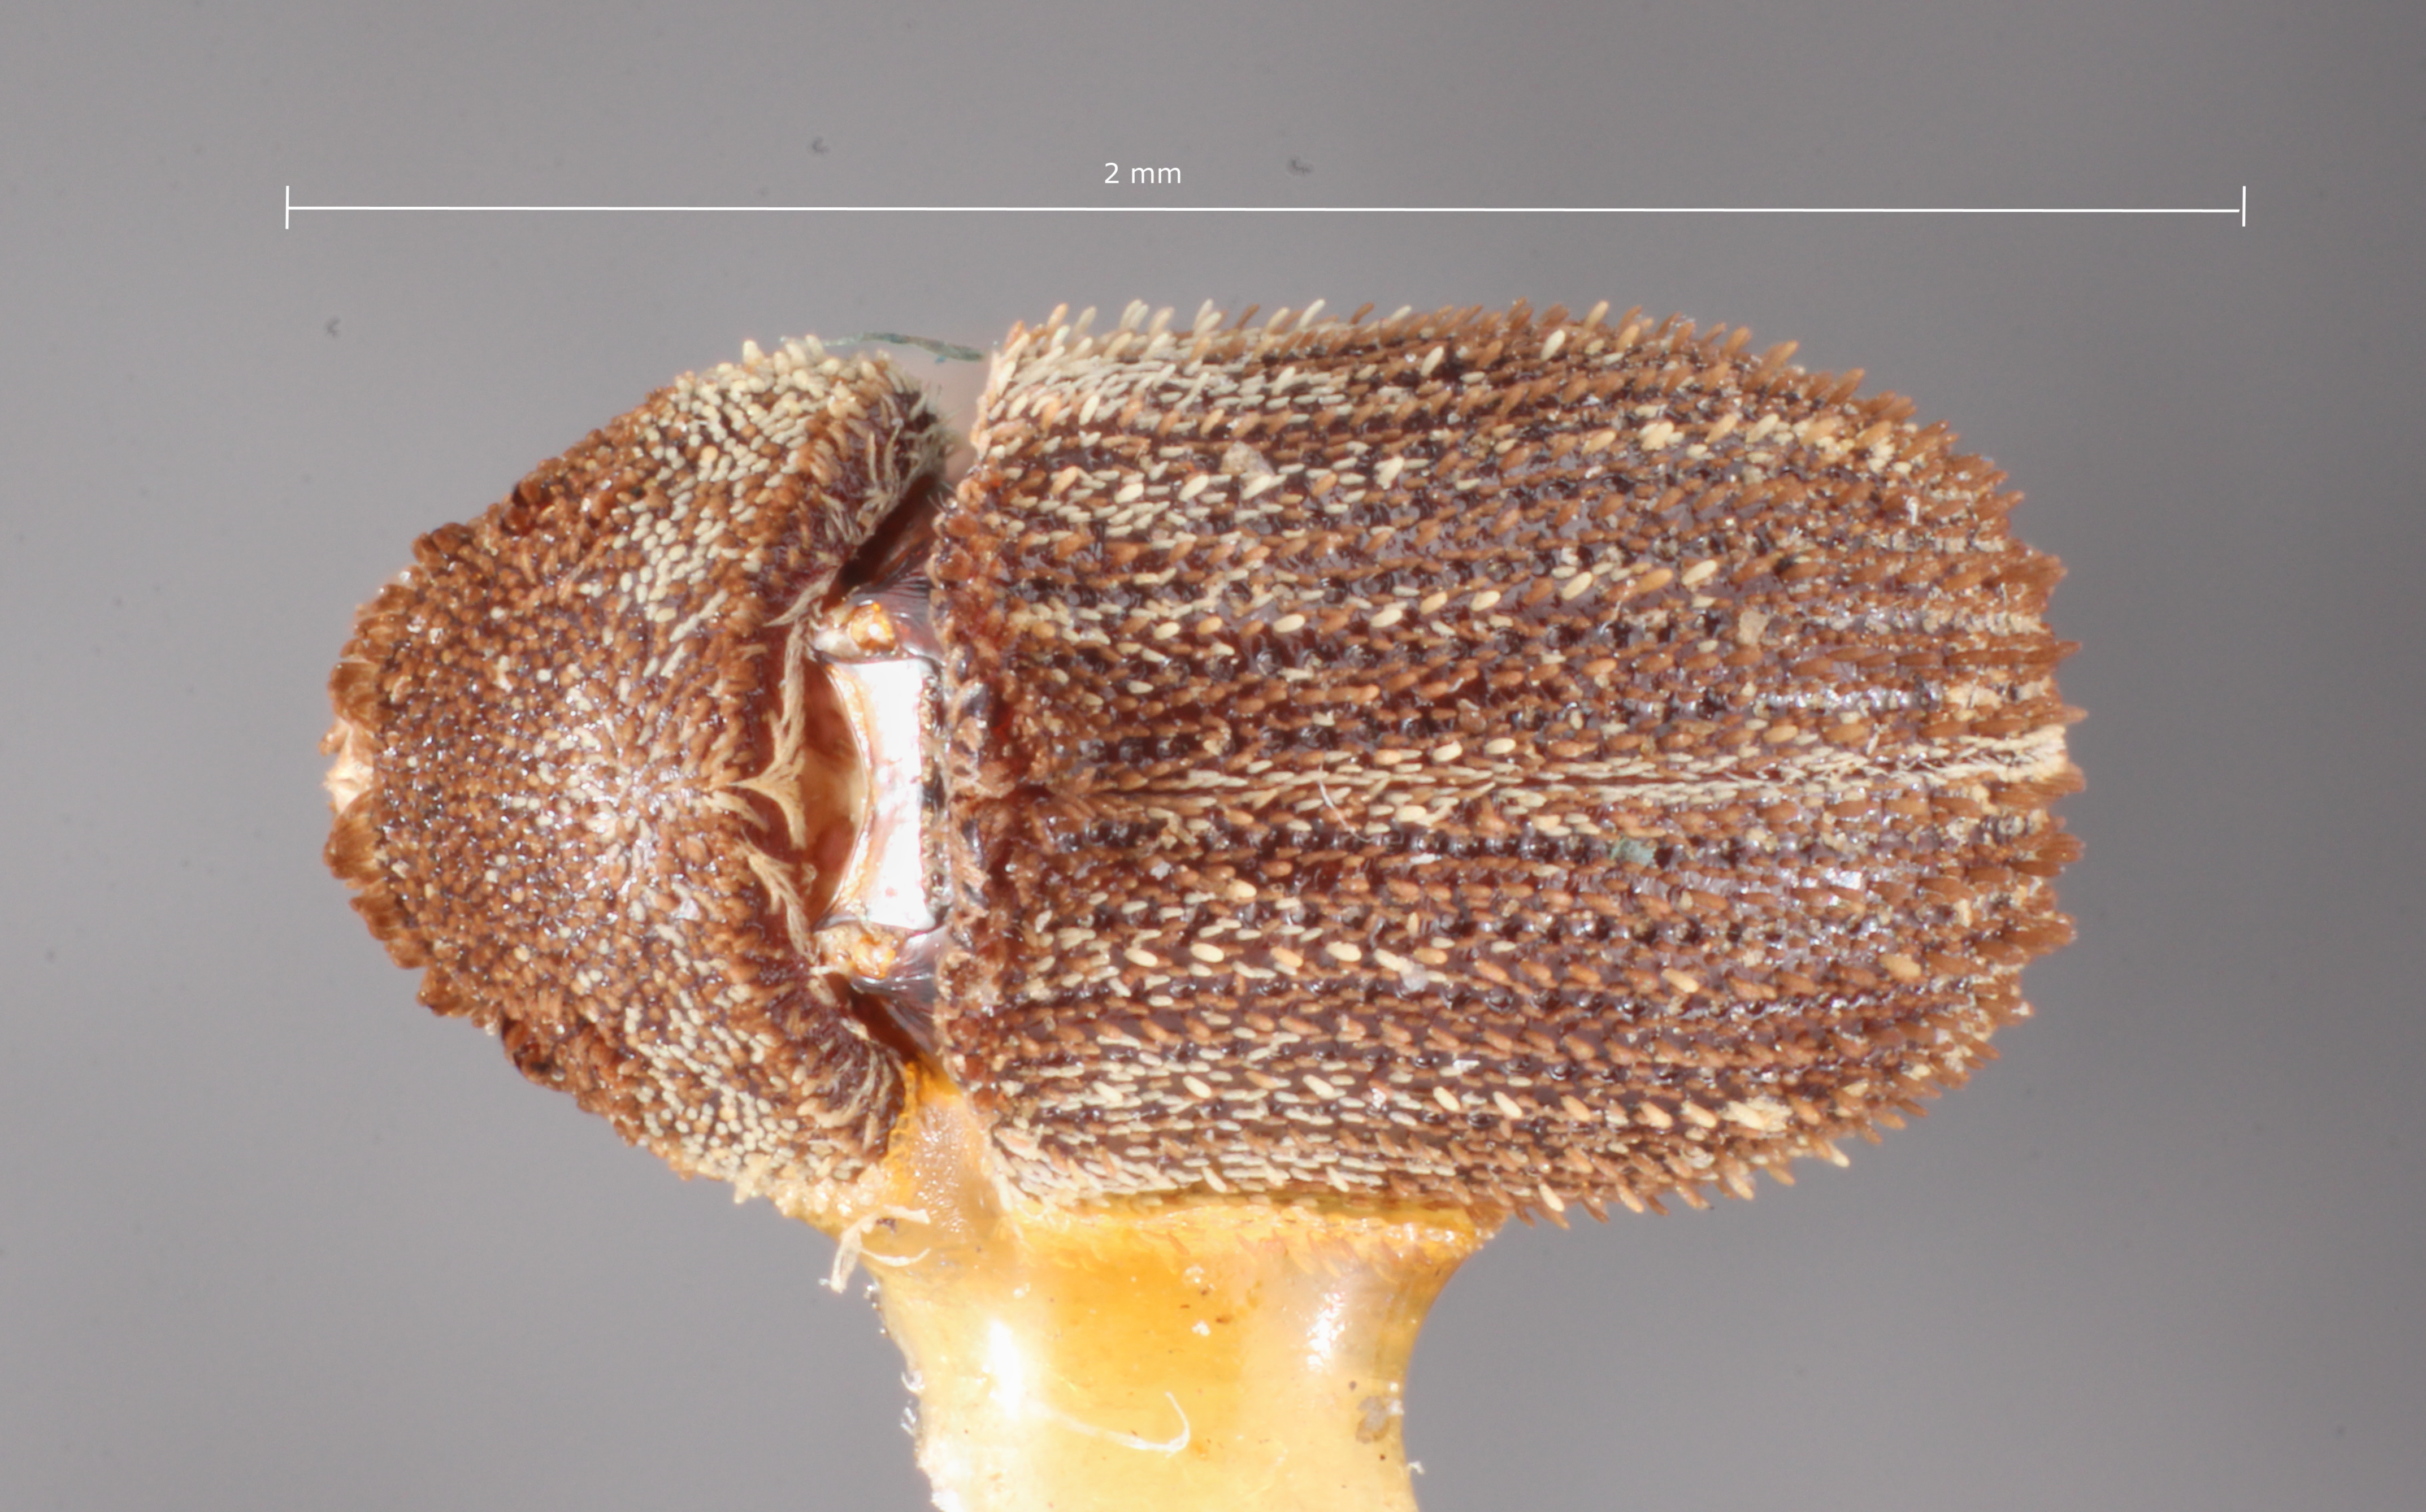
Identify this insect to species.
Renocis commixtus
